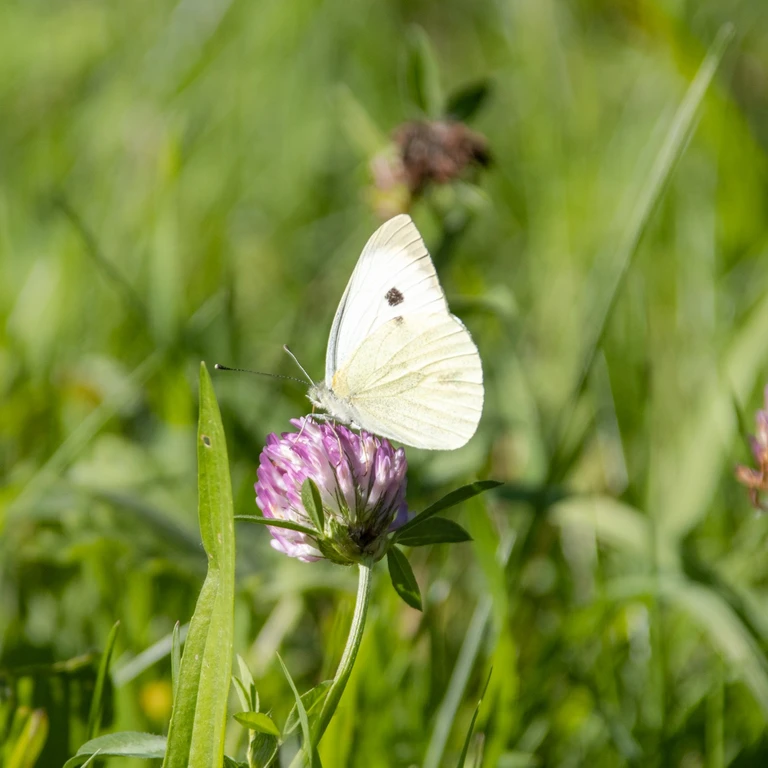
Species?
Pieris brassicae
